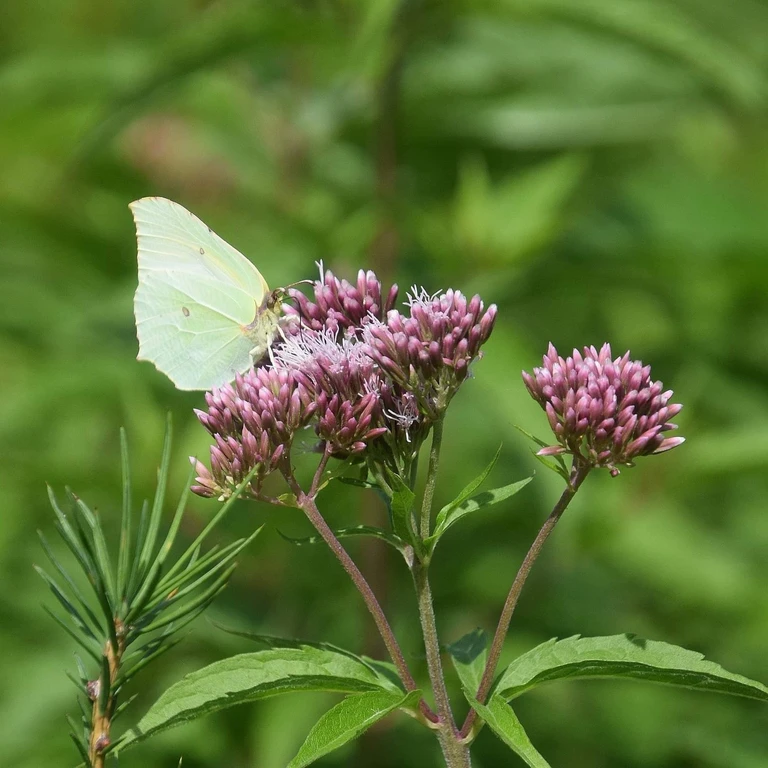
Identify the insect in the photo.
Gonepteryx rhamni
